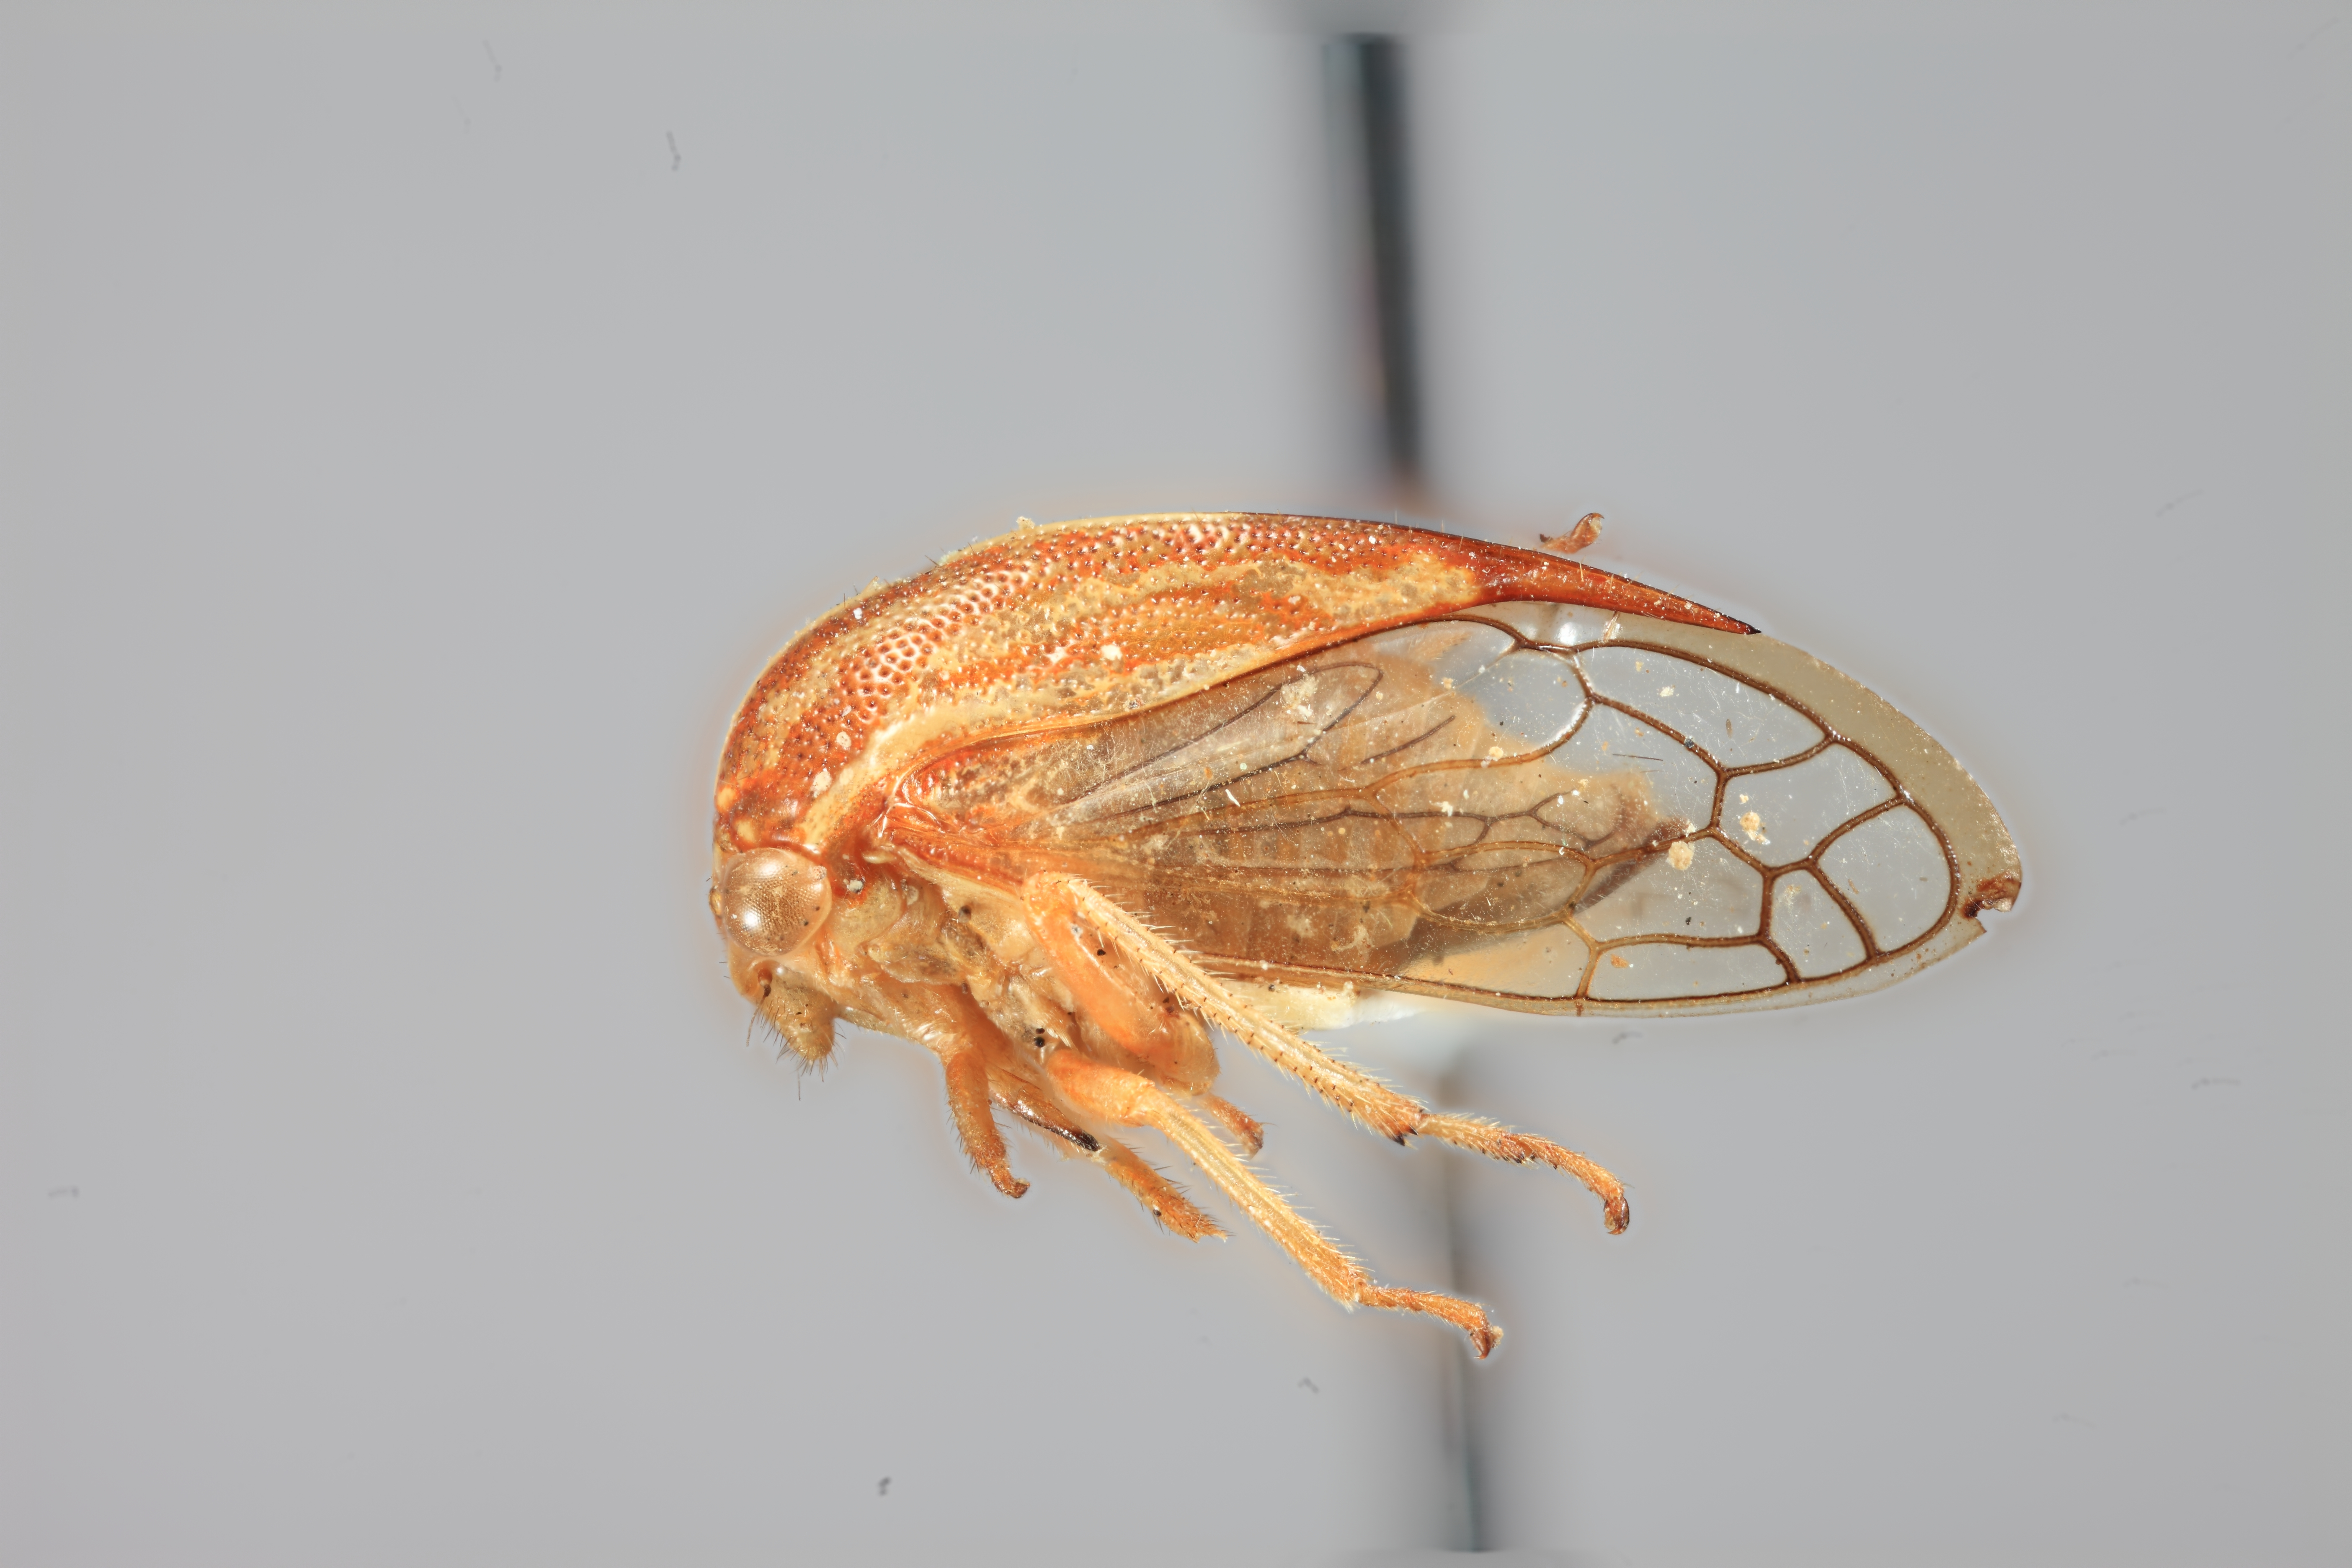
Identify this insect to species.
Stictolobus septemfasciata
